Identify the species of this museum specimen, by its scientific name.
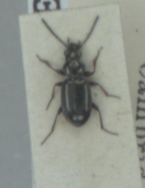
Bembidion properans
